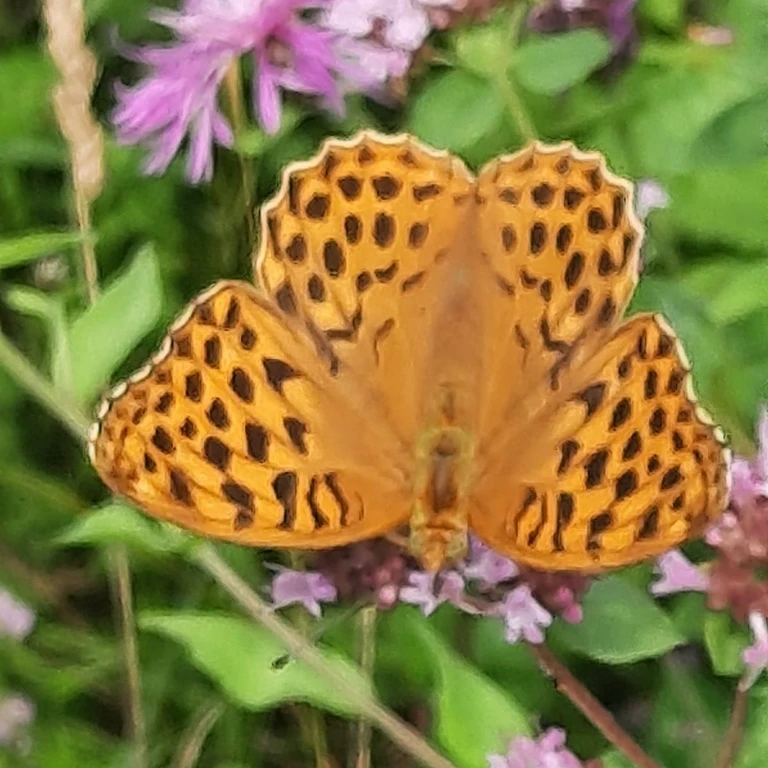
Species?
Argynnis paphia
